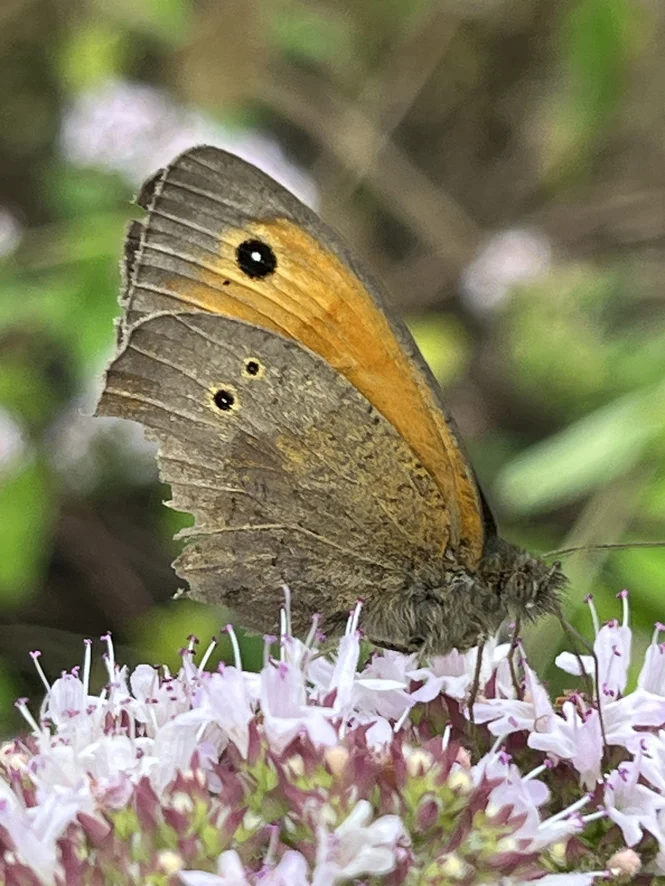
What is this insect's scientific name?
Maniola jurtina
